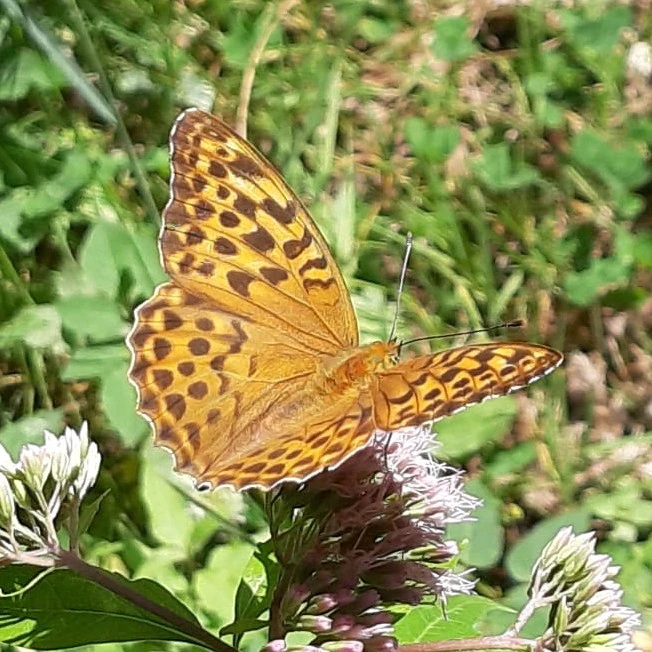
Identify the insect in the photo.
Argynnis paphia
